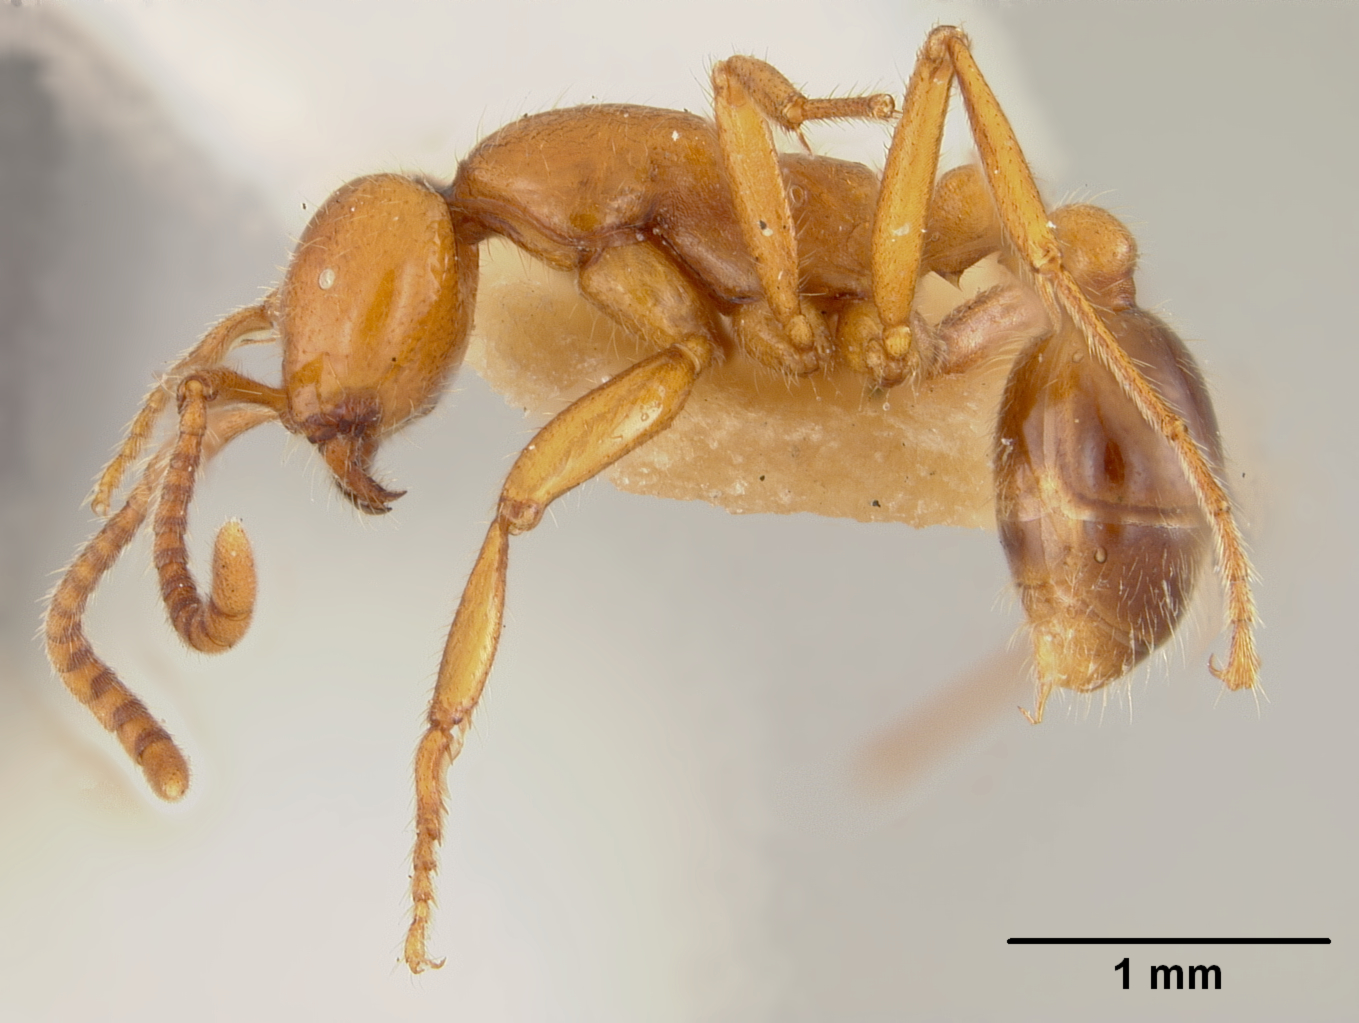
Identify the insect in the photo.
Eciton gracellae
